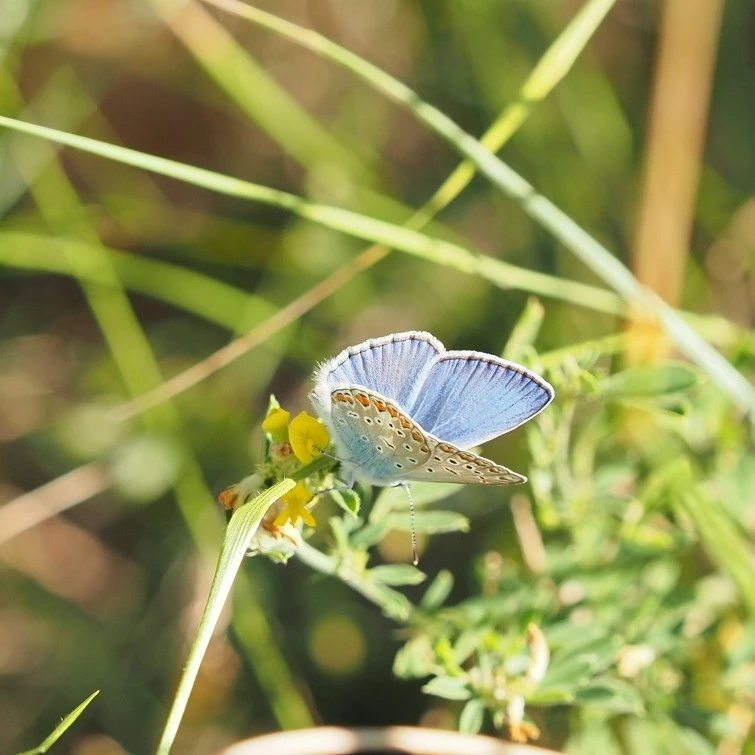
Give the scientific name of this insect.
Polyommatus icarus
